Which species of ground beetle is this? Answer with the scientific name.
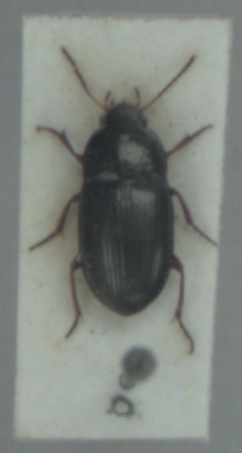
Amara lucida
